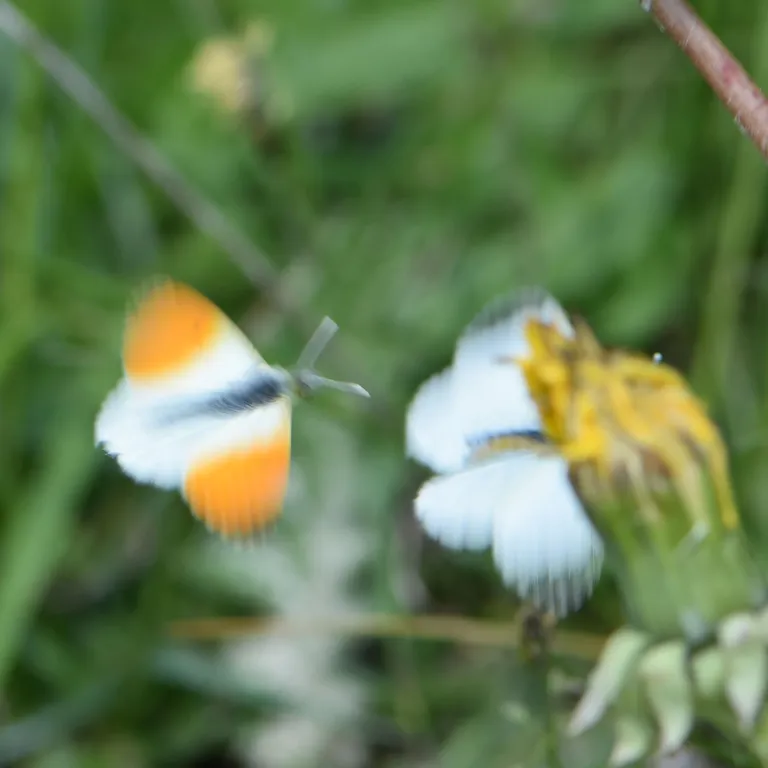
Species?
Anthocharis cardamines
